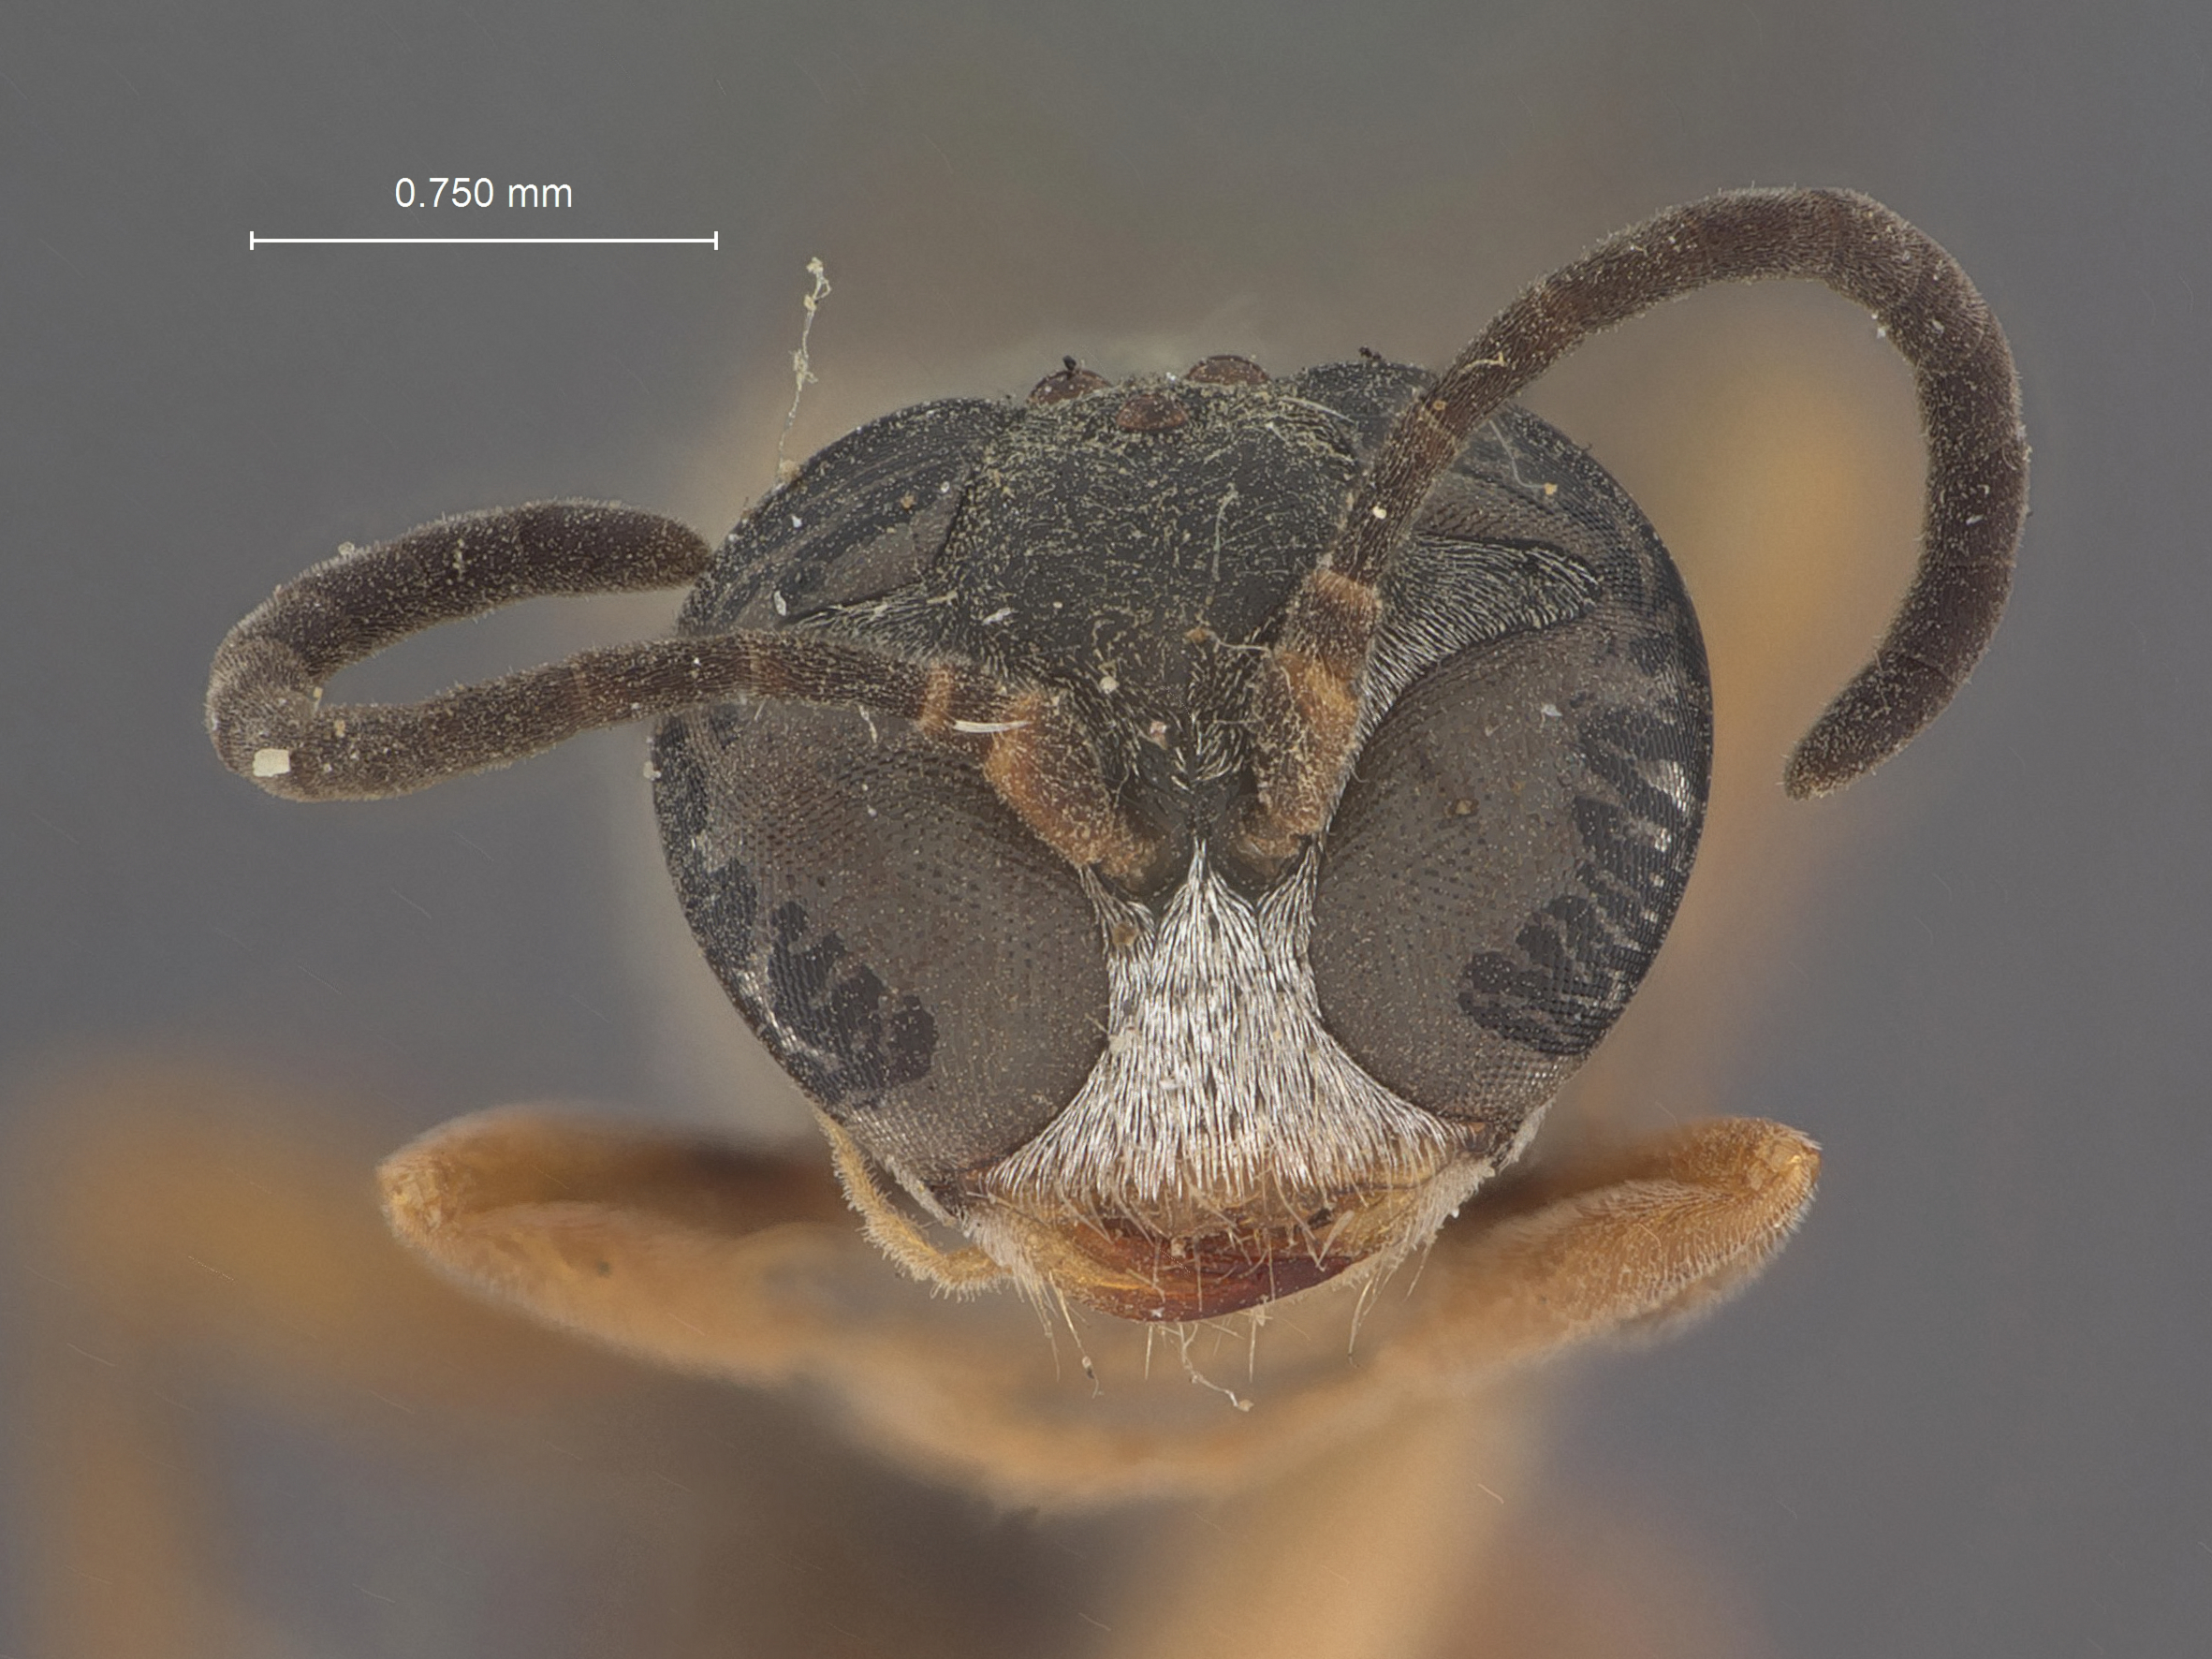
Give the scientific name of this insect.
Trypoxylon trinidadense
